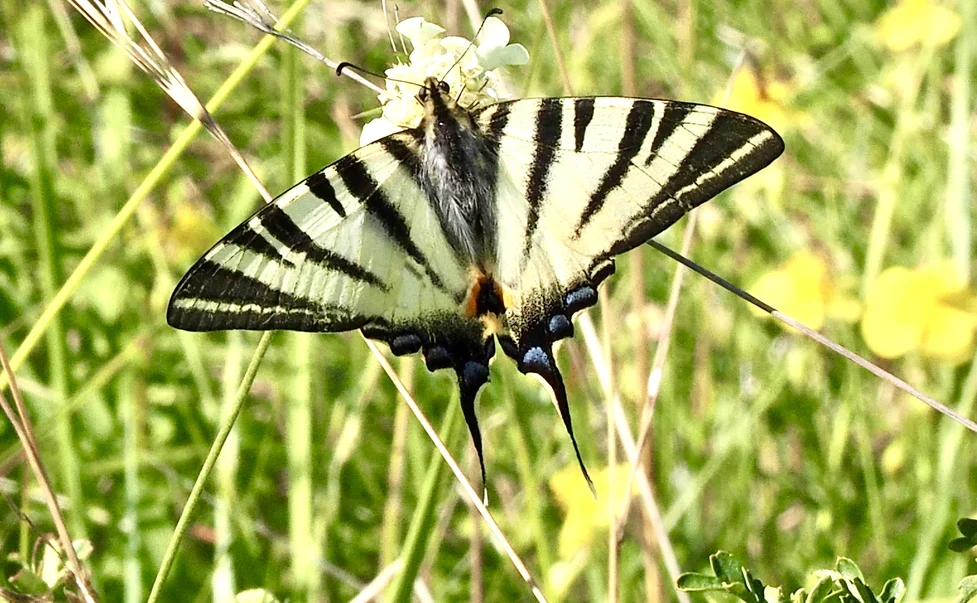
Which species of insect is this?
Iphiclides podalirius
